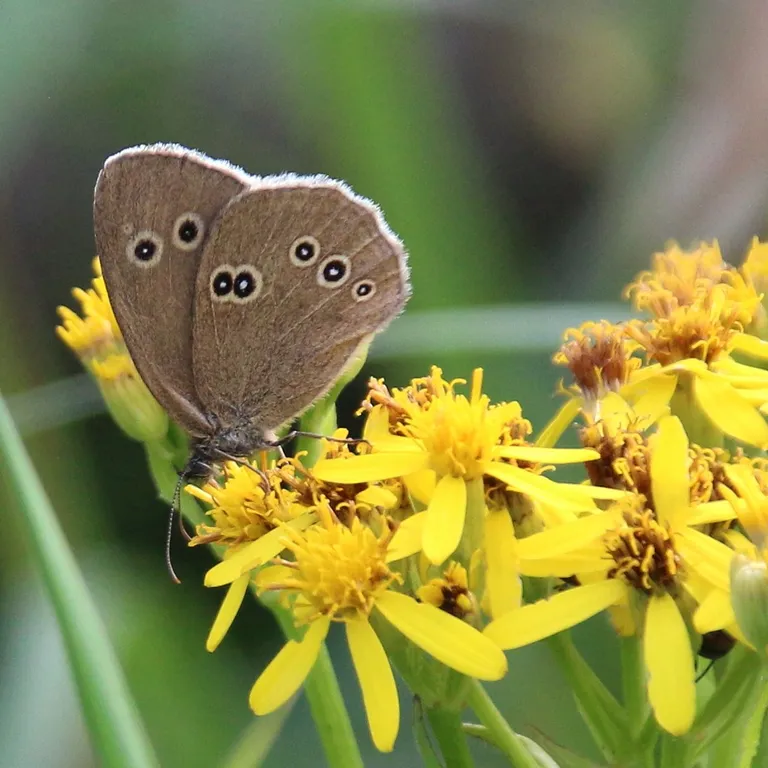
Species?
Aphantopus hyperantus
